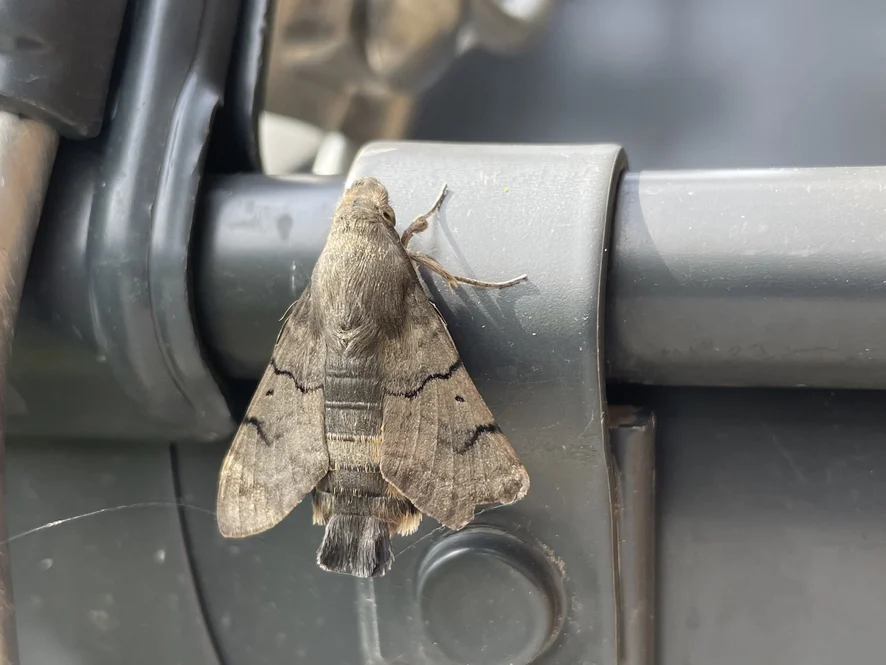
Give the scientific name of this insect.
Macroglossum stellatarum
